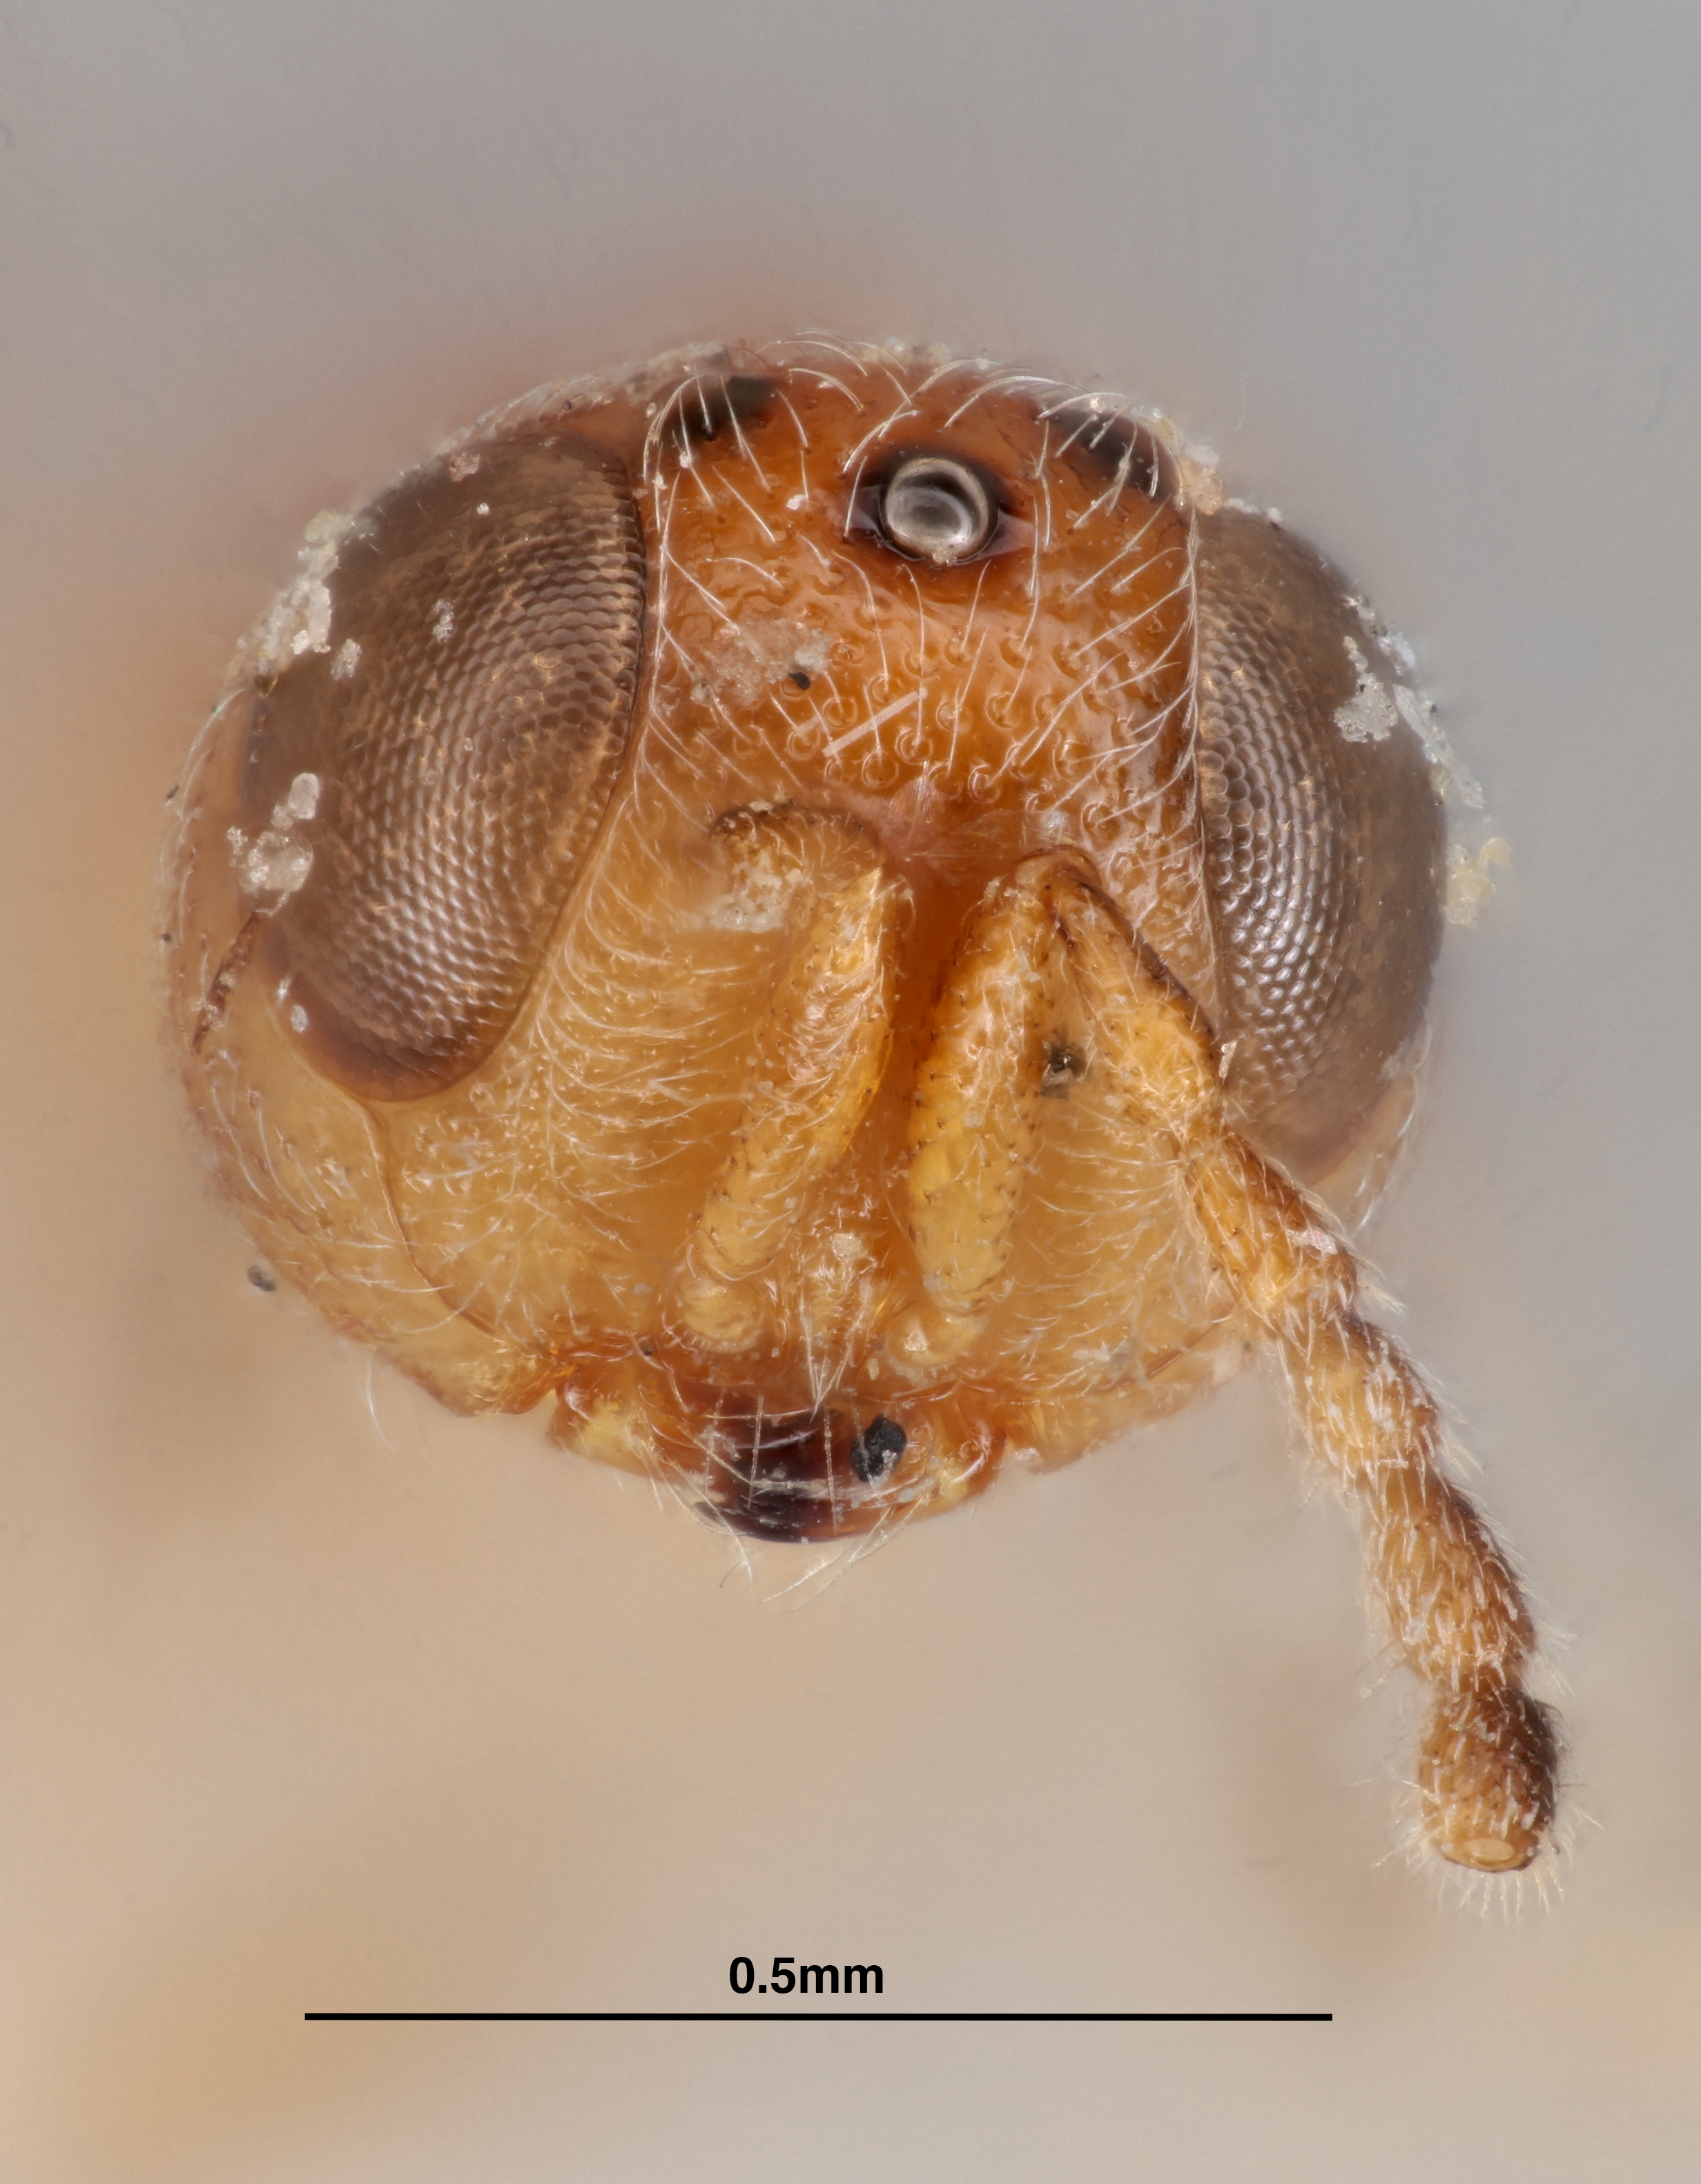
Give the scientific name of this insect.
Macroteleia chandelii
